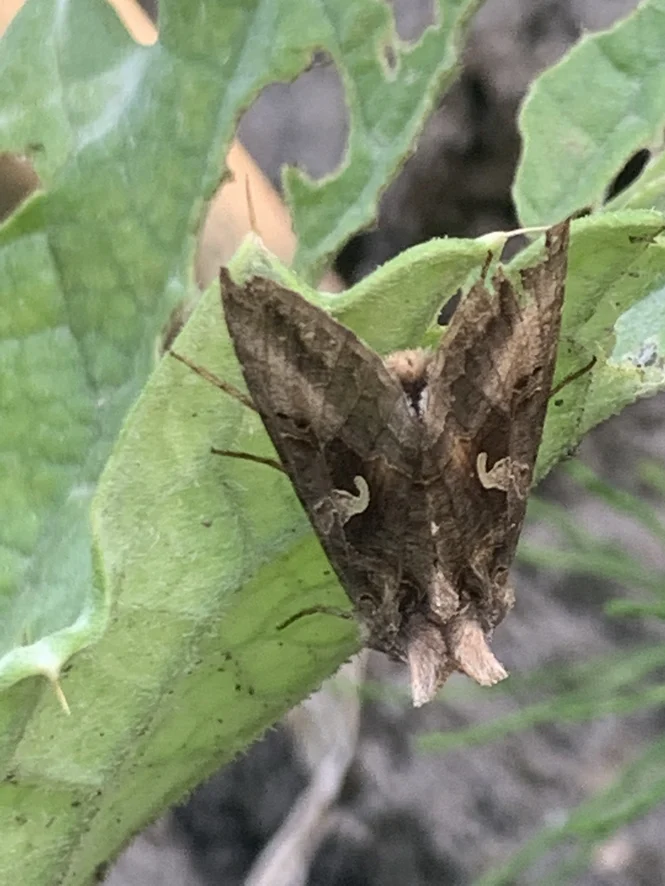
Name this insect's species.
Autographa gamma
